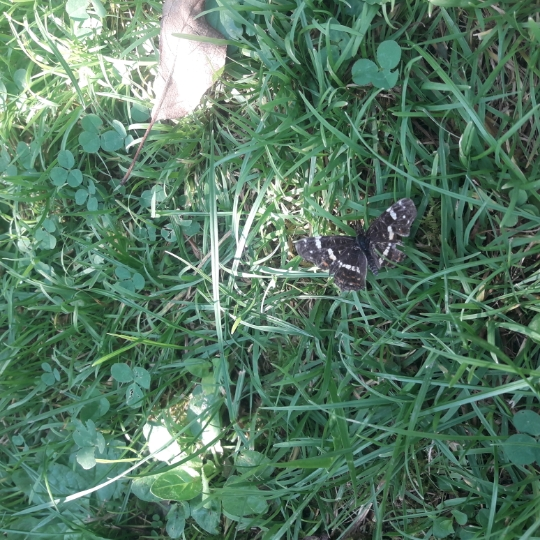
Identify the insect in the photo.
Araschnia levana
